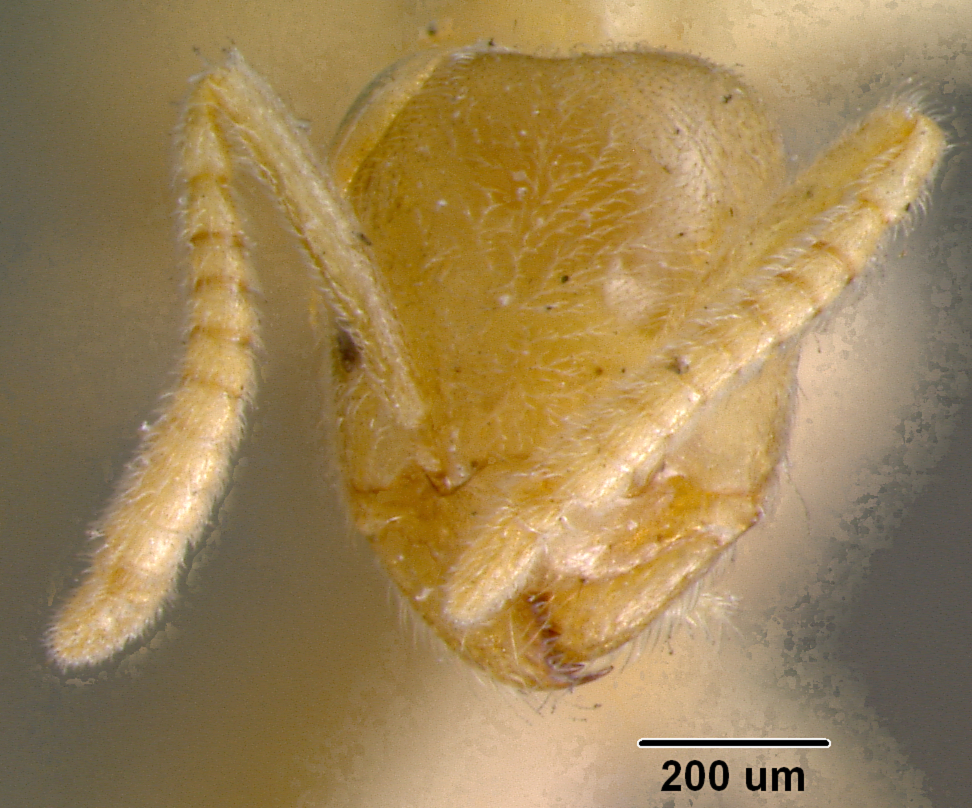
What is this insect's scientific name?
Bothriomyrmex meridionalis
